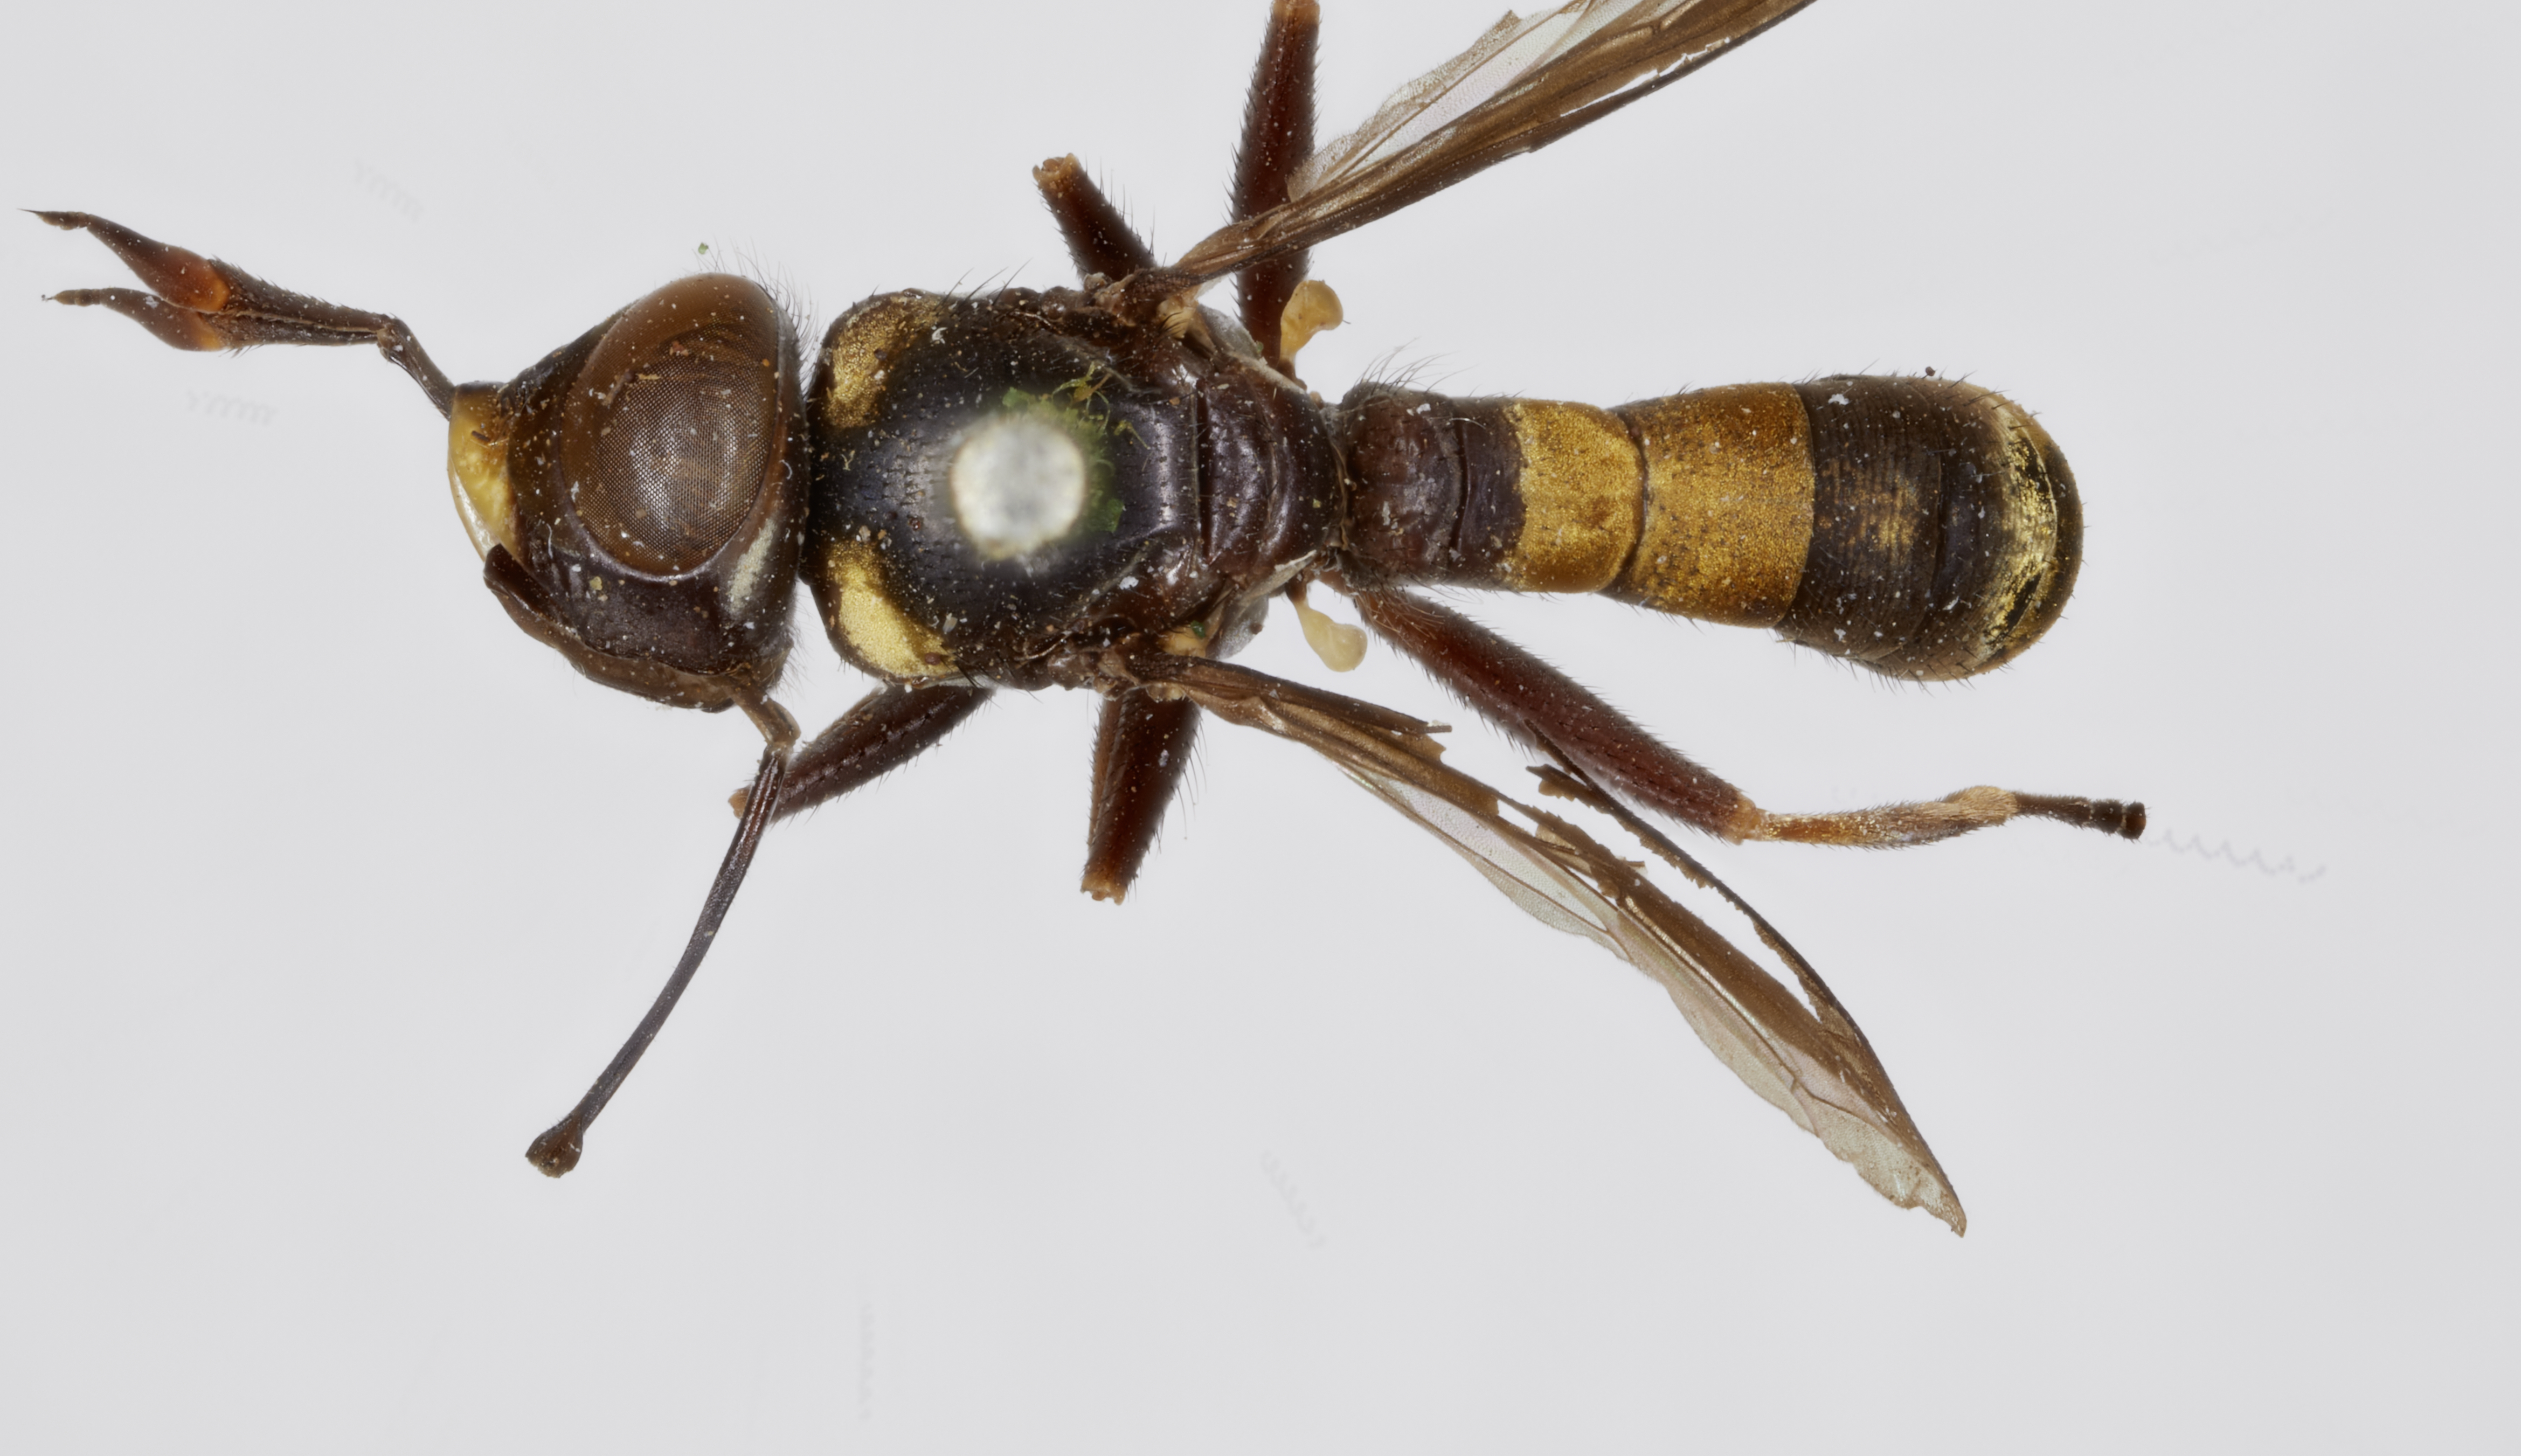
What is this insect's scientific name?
Australaloconops sydneyi
